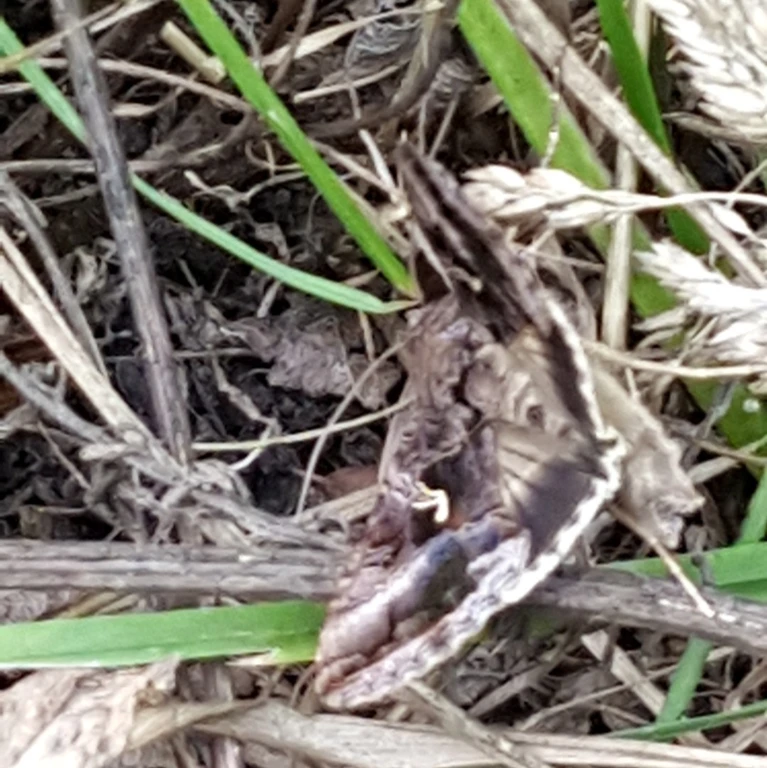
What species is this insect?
Autographa gamma
